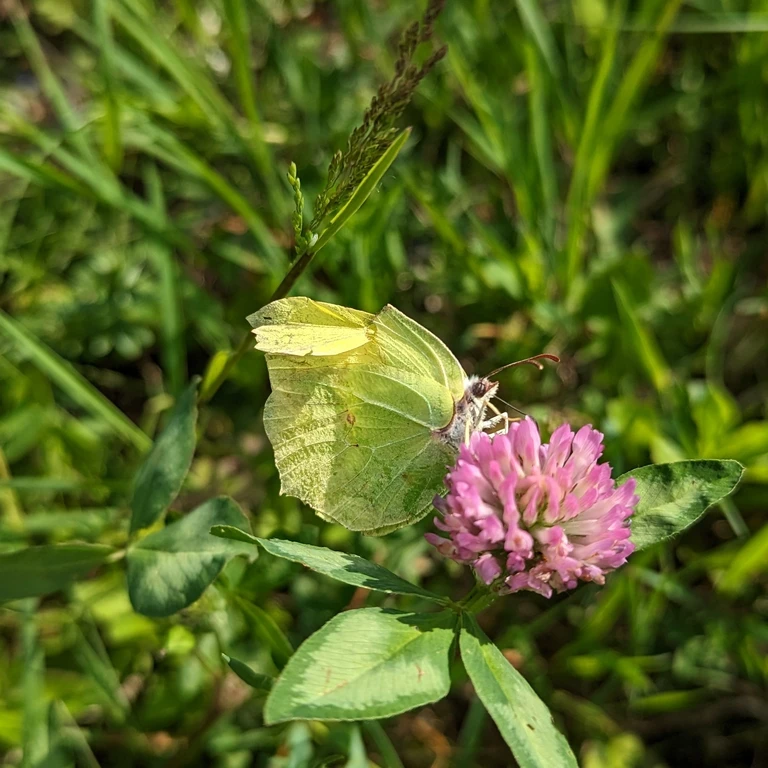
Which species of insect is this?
Gonepteryx rhamni
